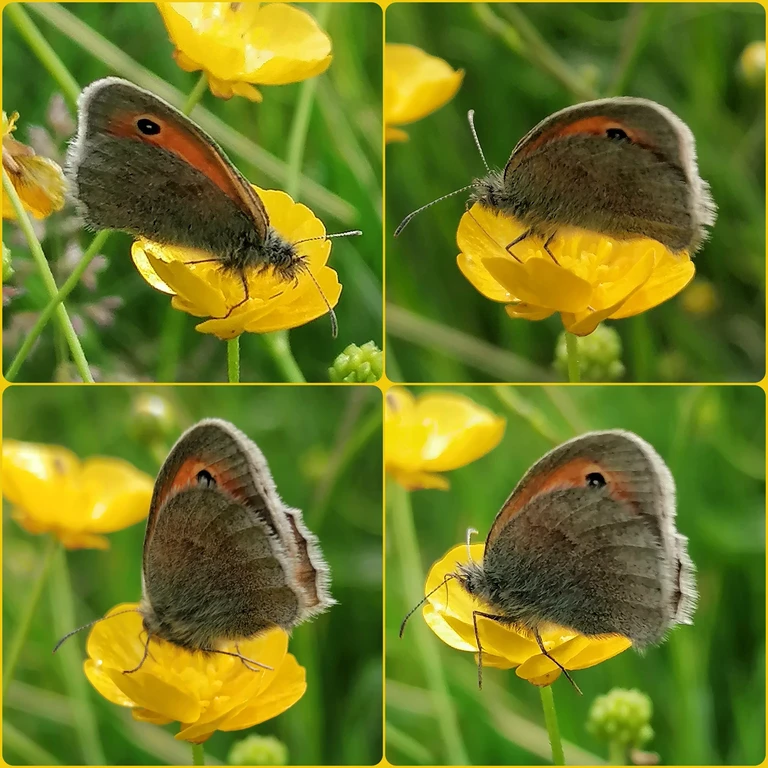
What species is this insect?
Coenonympha pamphilus
